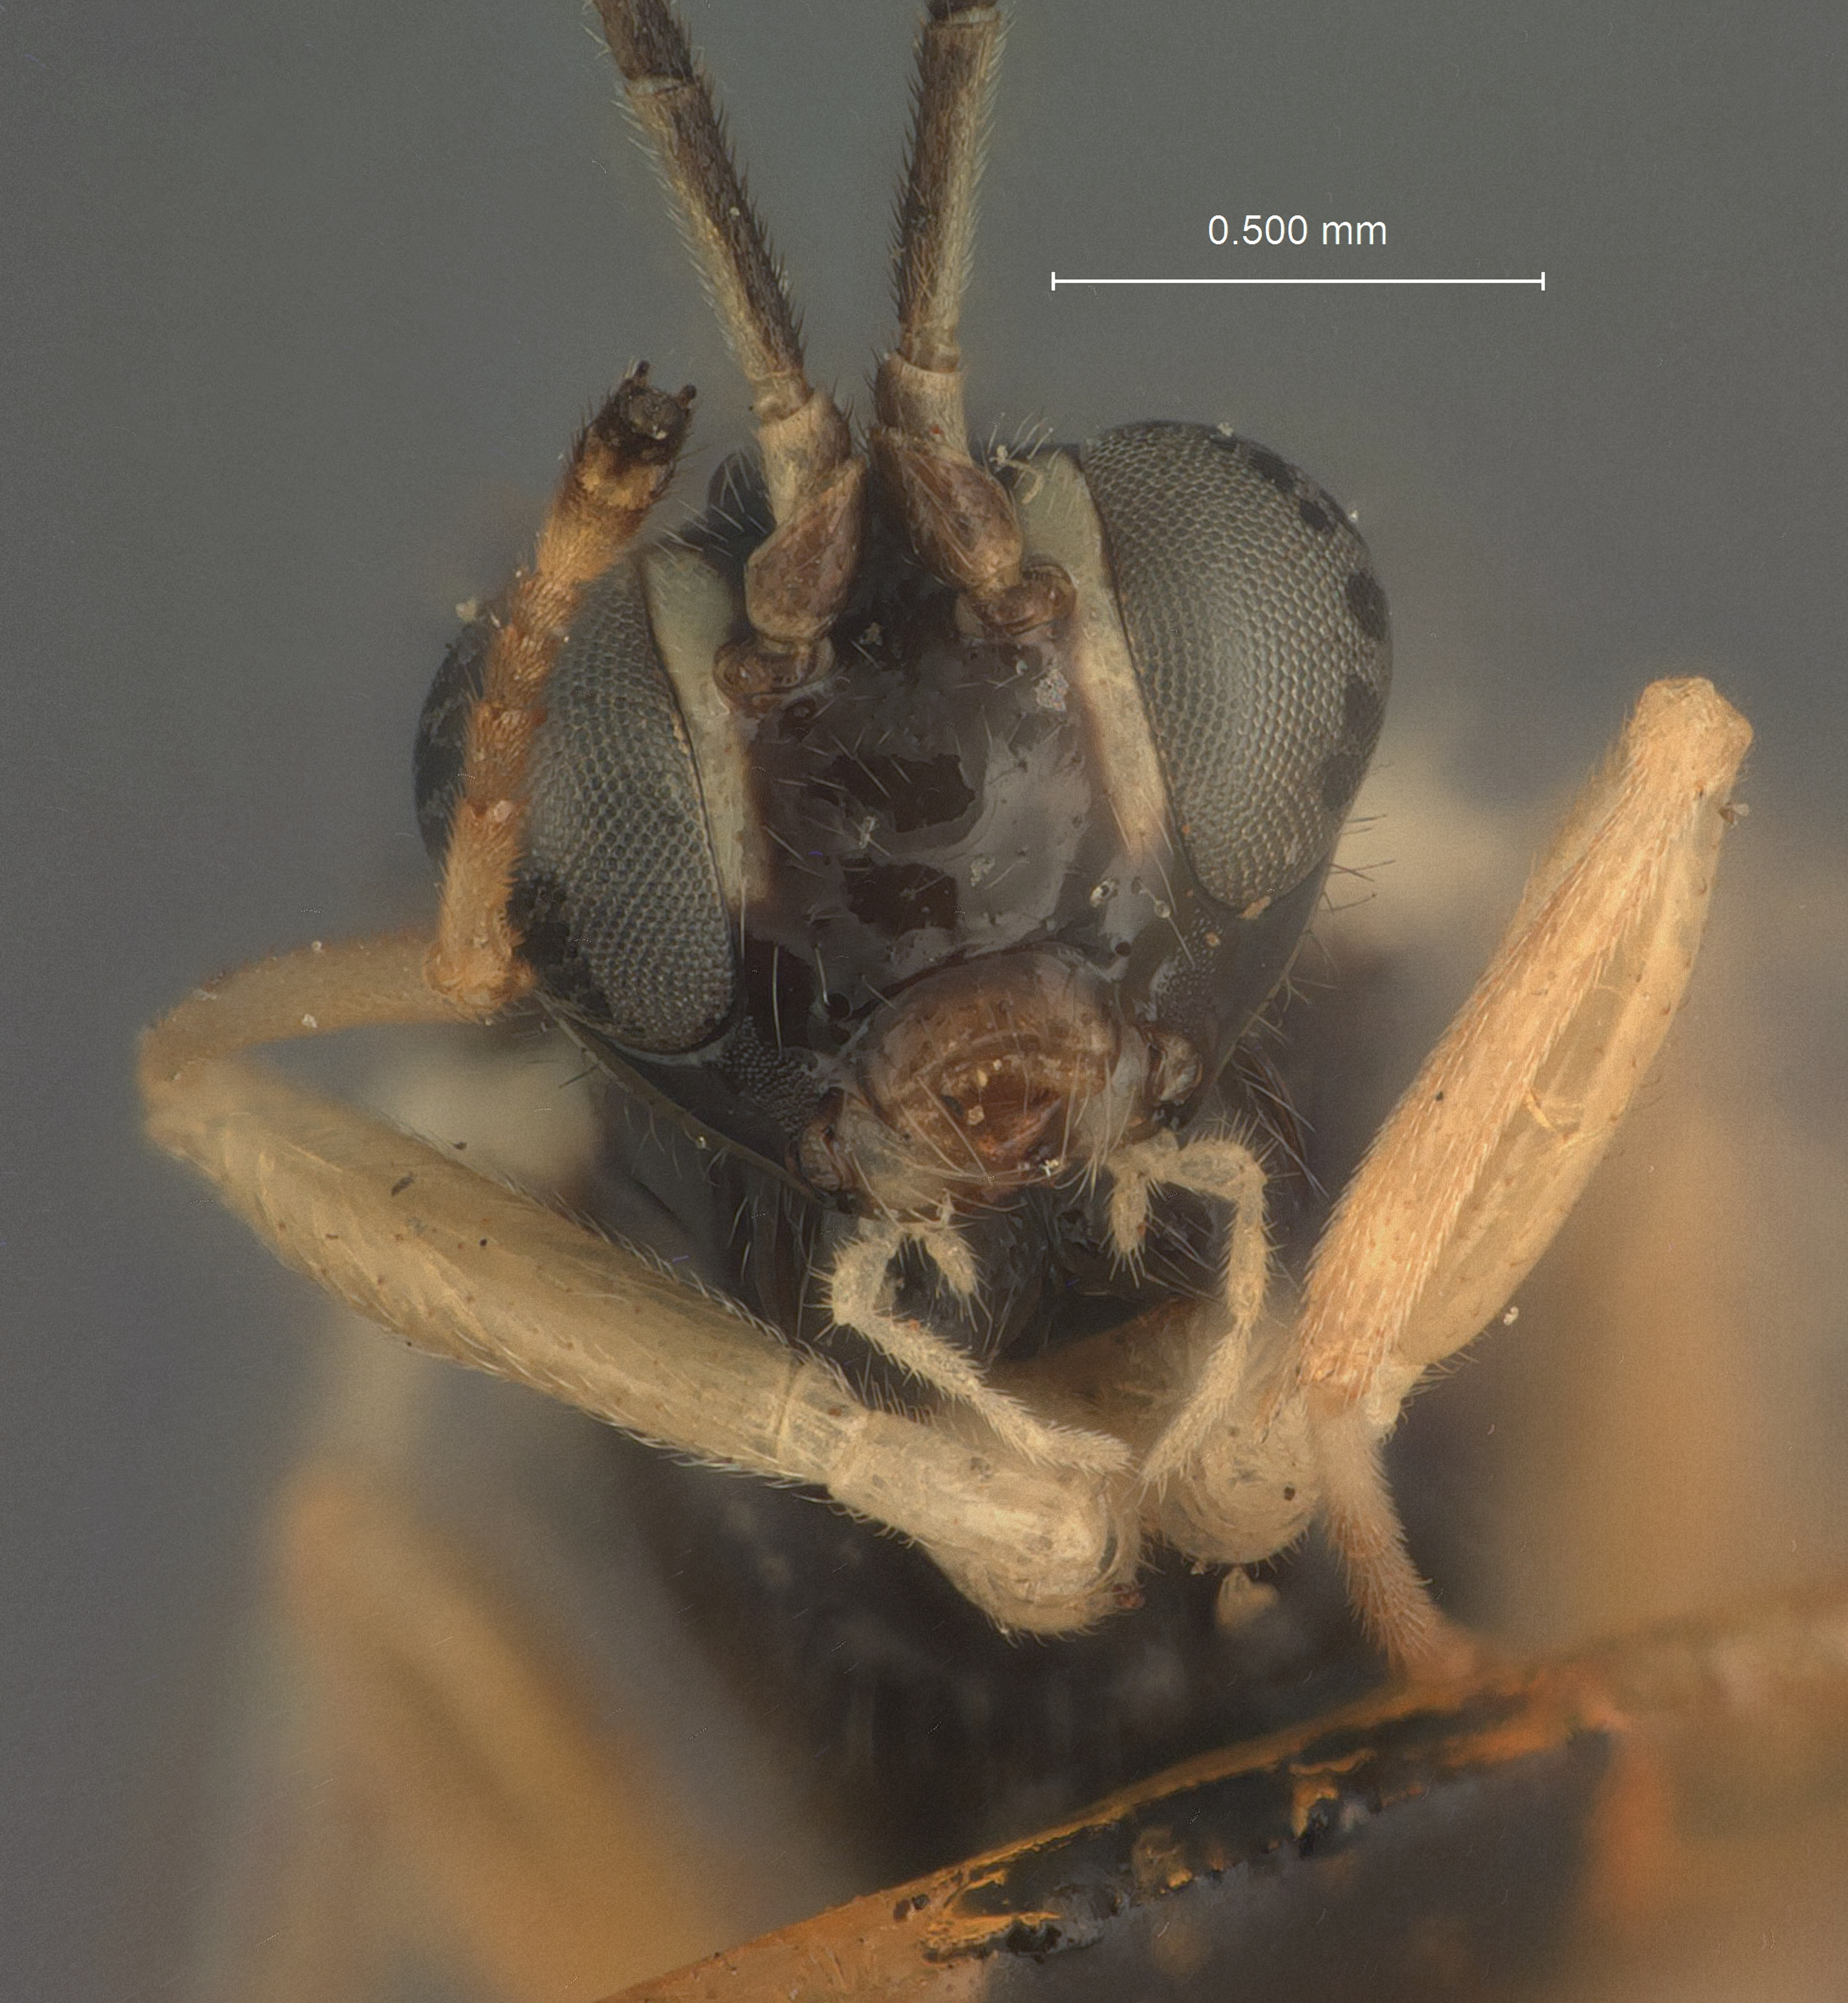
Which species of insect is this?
Alophosternum foliicola
